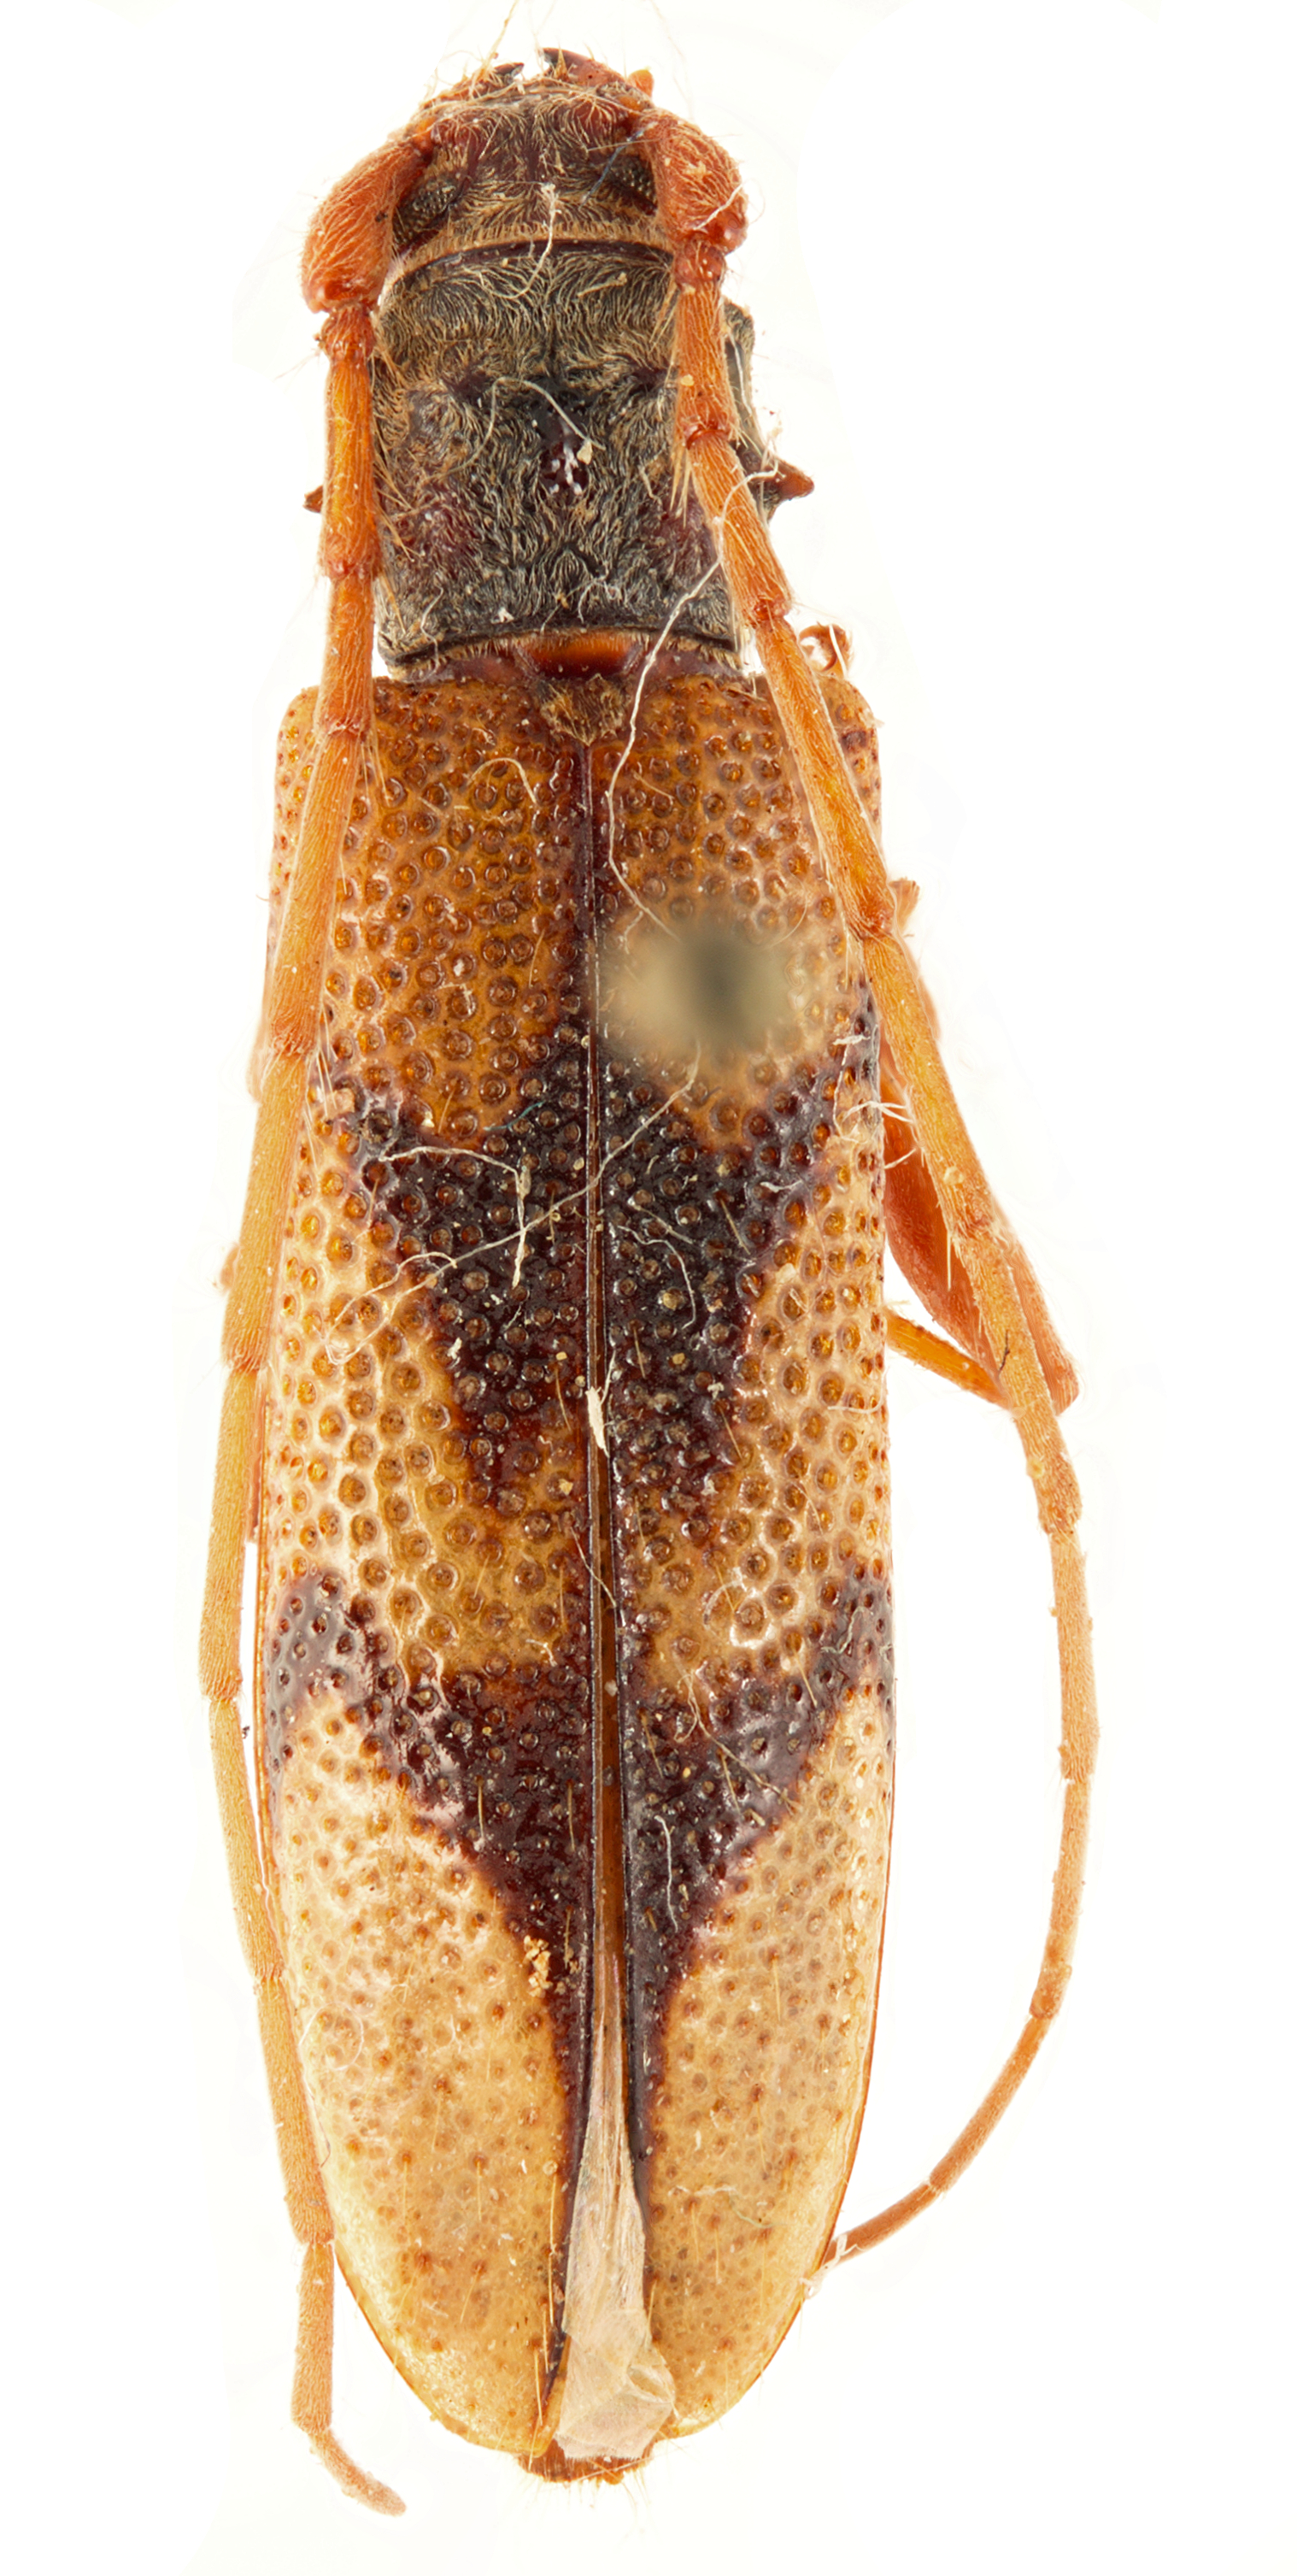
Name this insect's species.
Phymatioderus bizonatus
